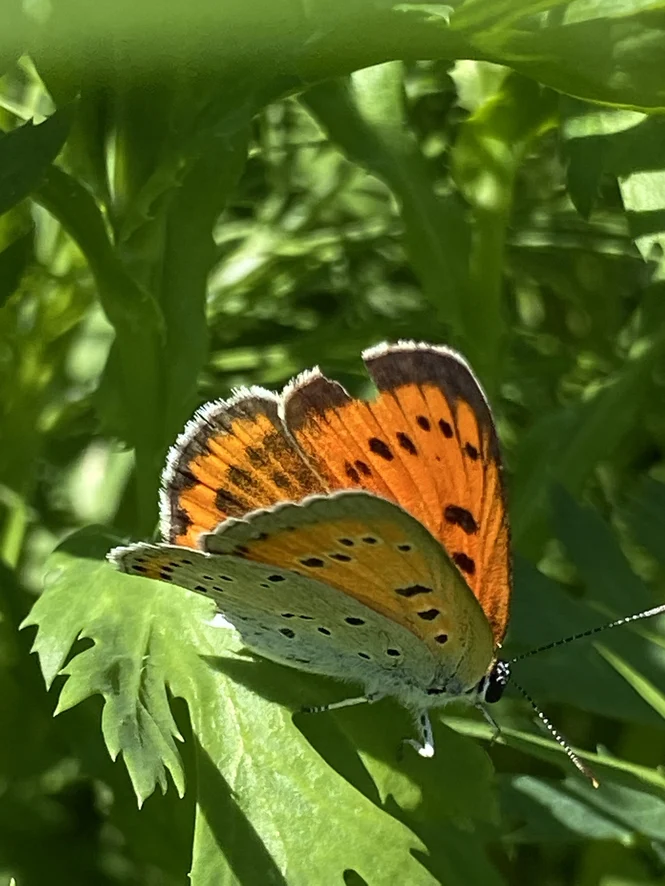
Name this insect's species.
Lycaena dispar
